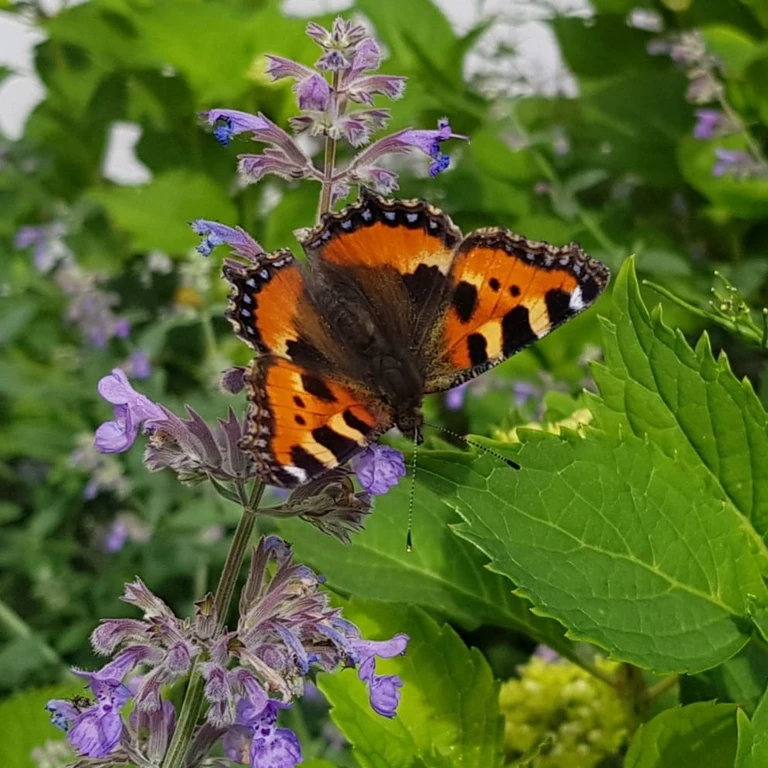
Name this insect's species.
Aglais urticae
